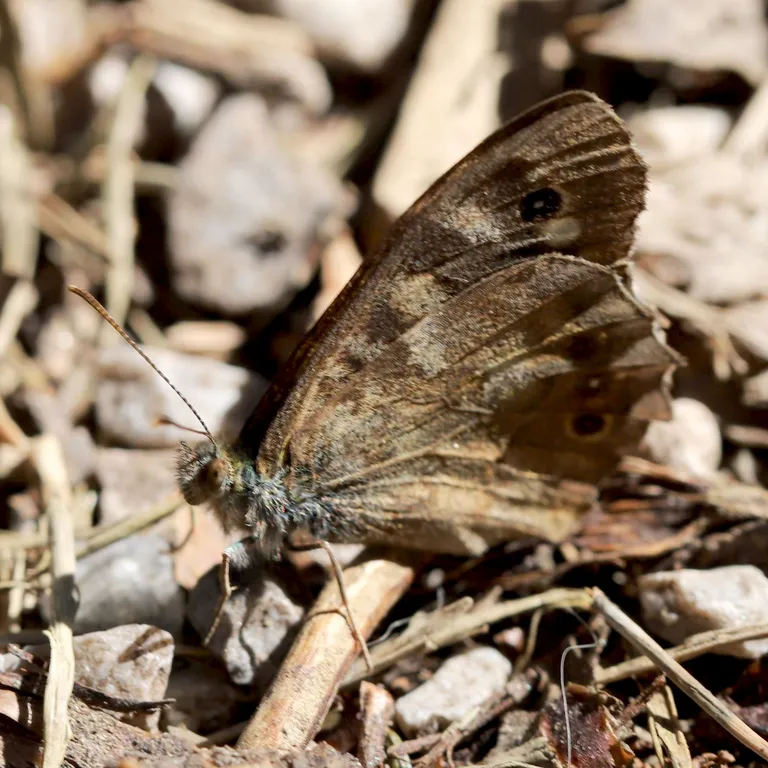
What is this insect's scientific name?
Pararge aegeria
